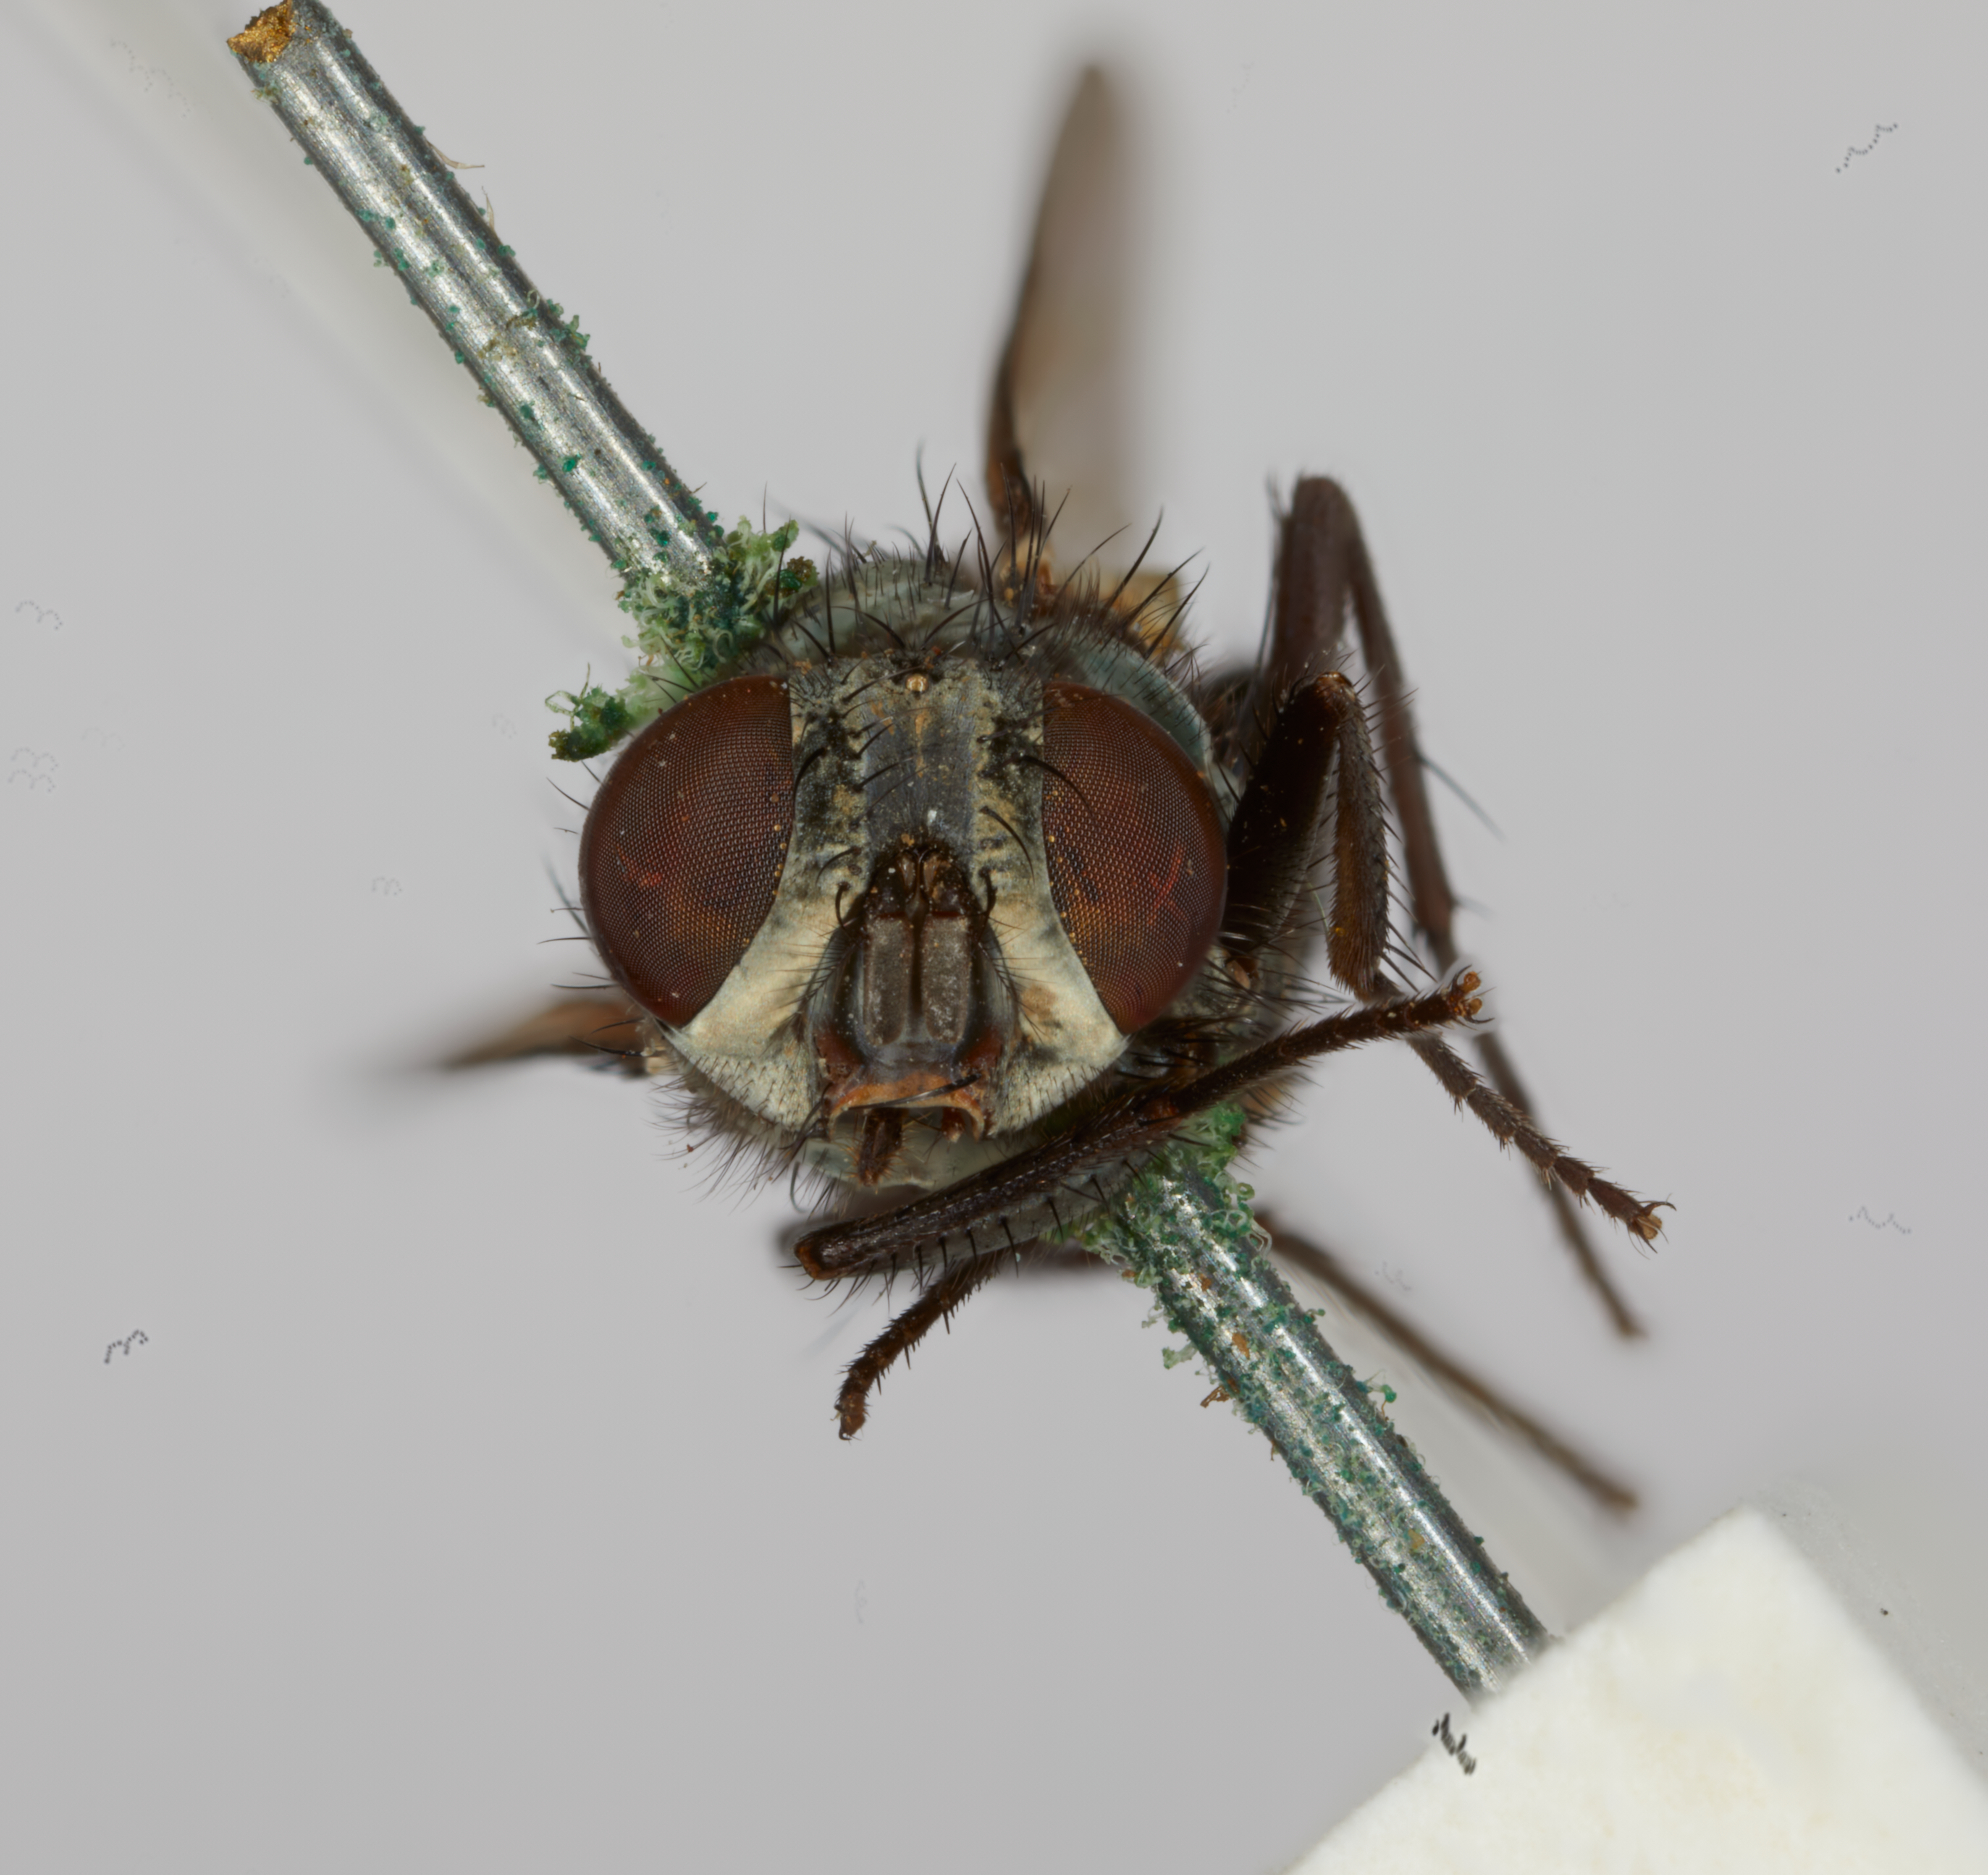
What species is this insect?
Hemipyrellia orientalis
